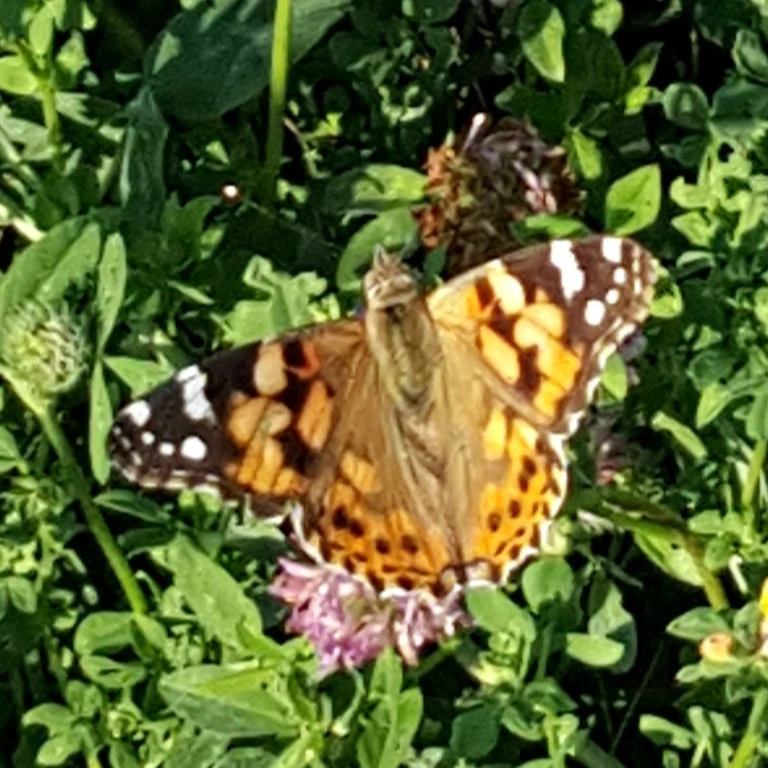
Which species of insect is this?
Vanessa cardui
